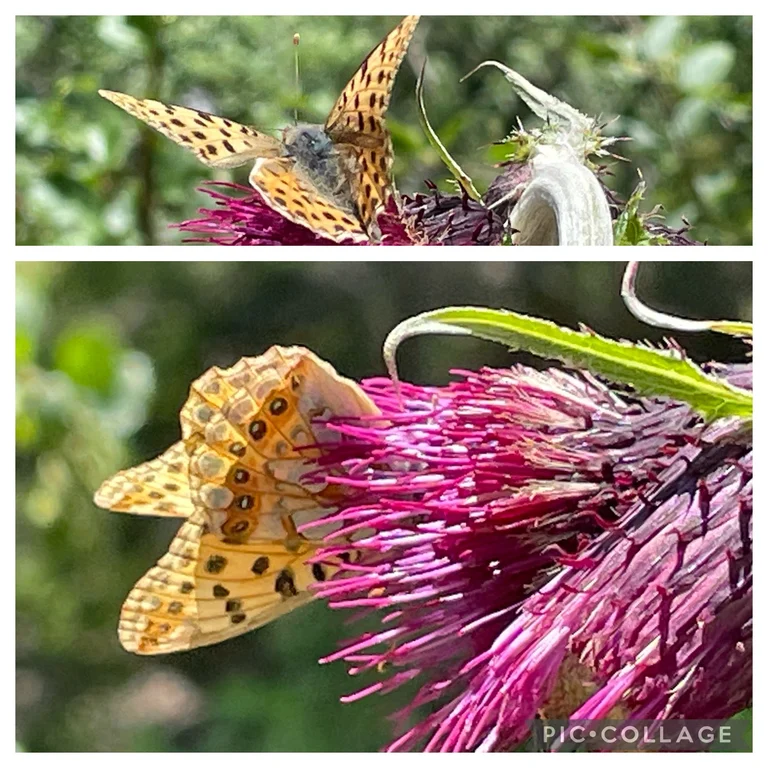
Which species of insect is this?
Issoria lathonia
